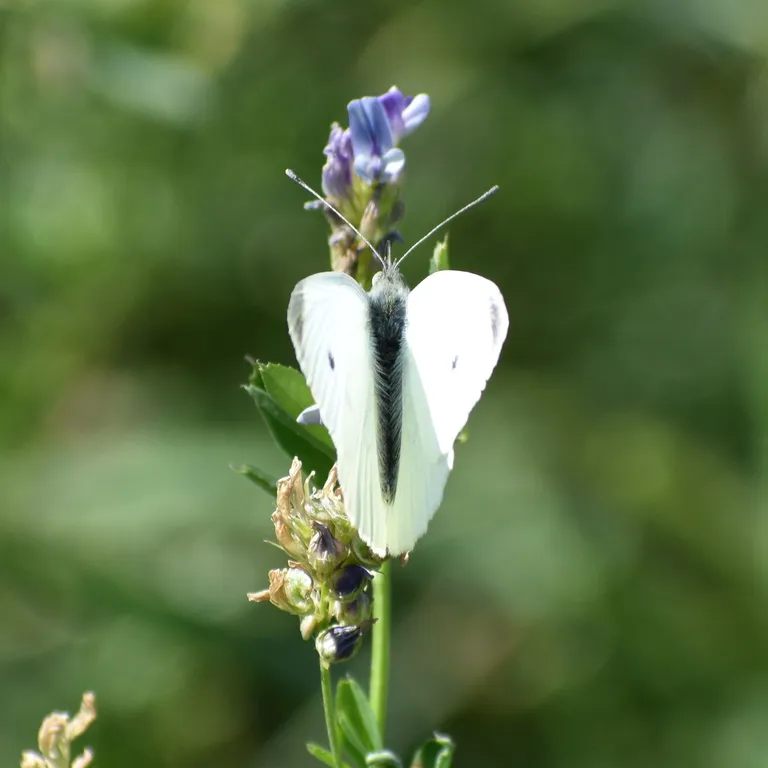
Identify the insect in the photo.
Pieris rapae
